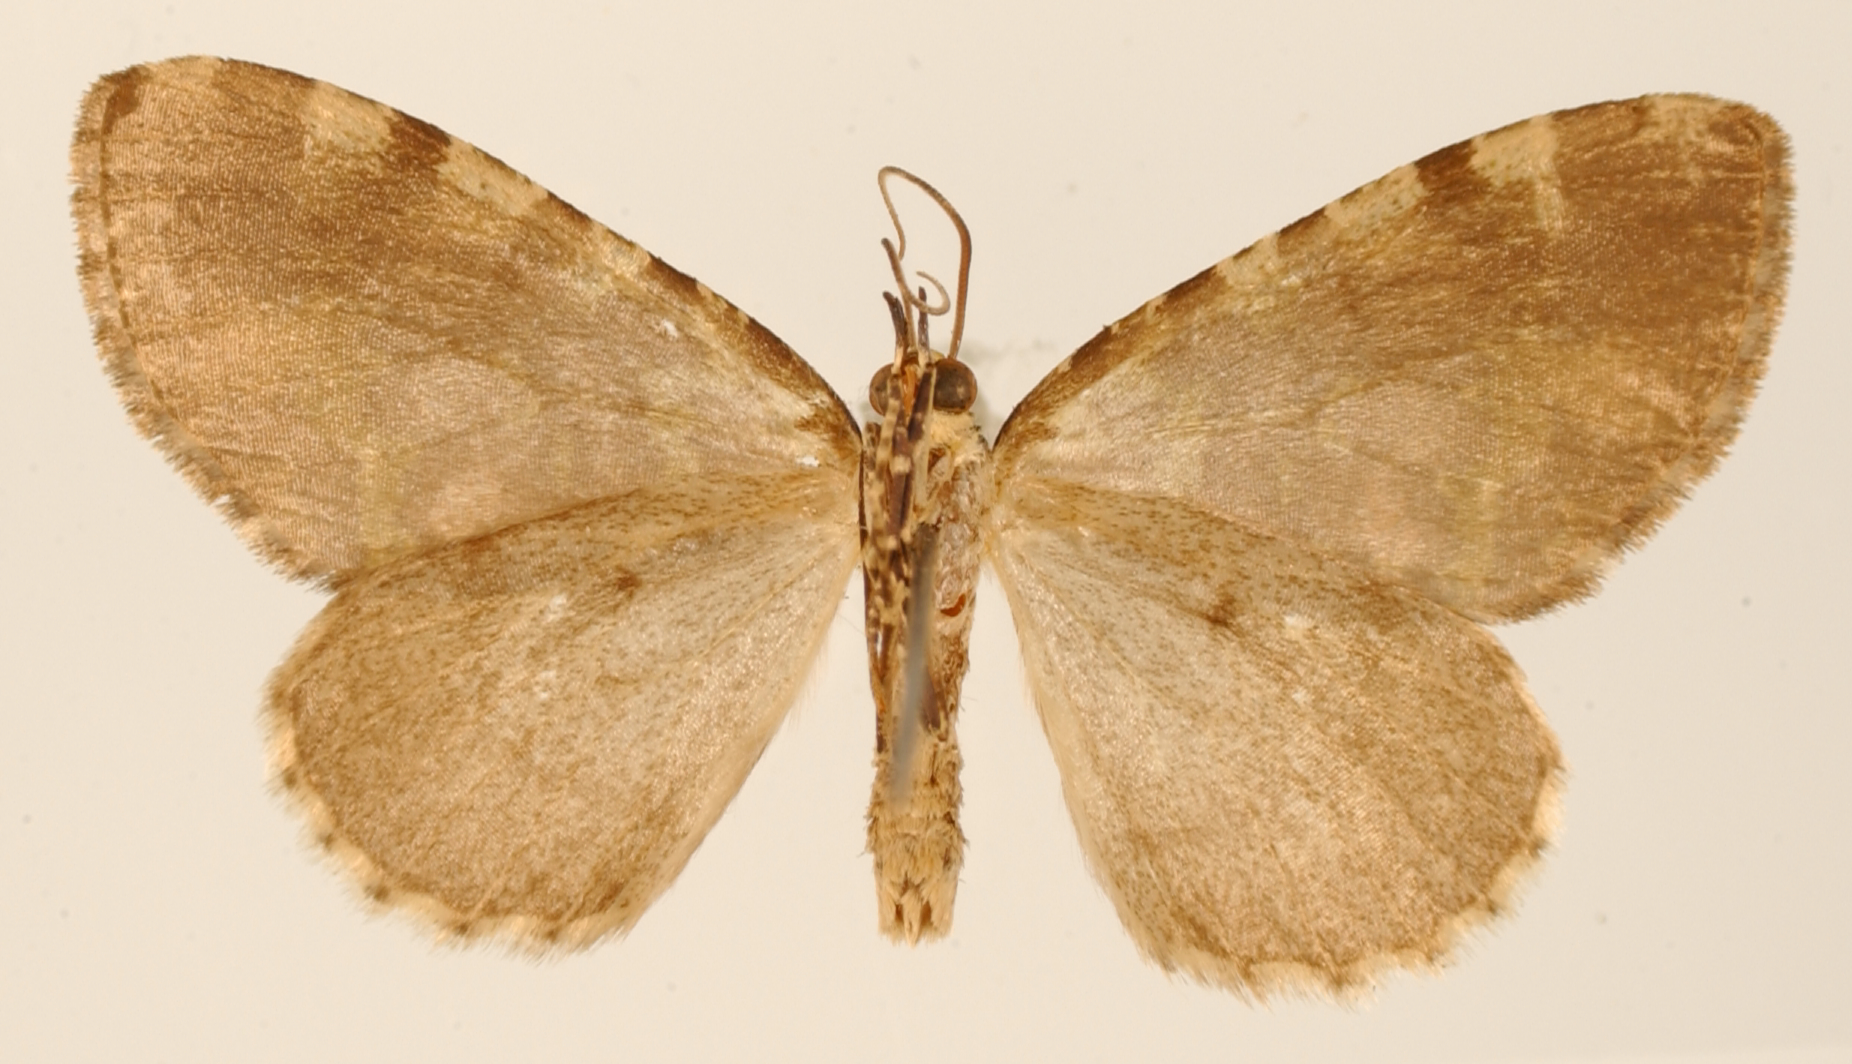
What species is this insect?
Hydriomena subgrisea
